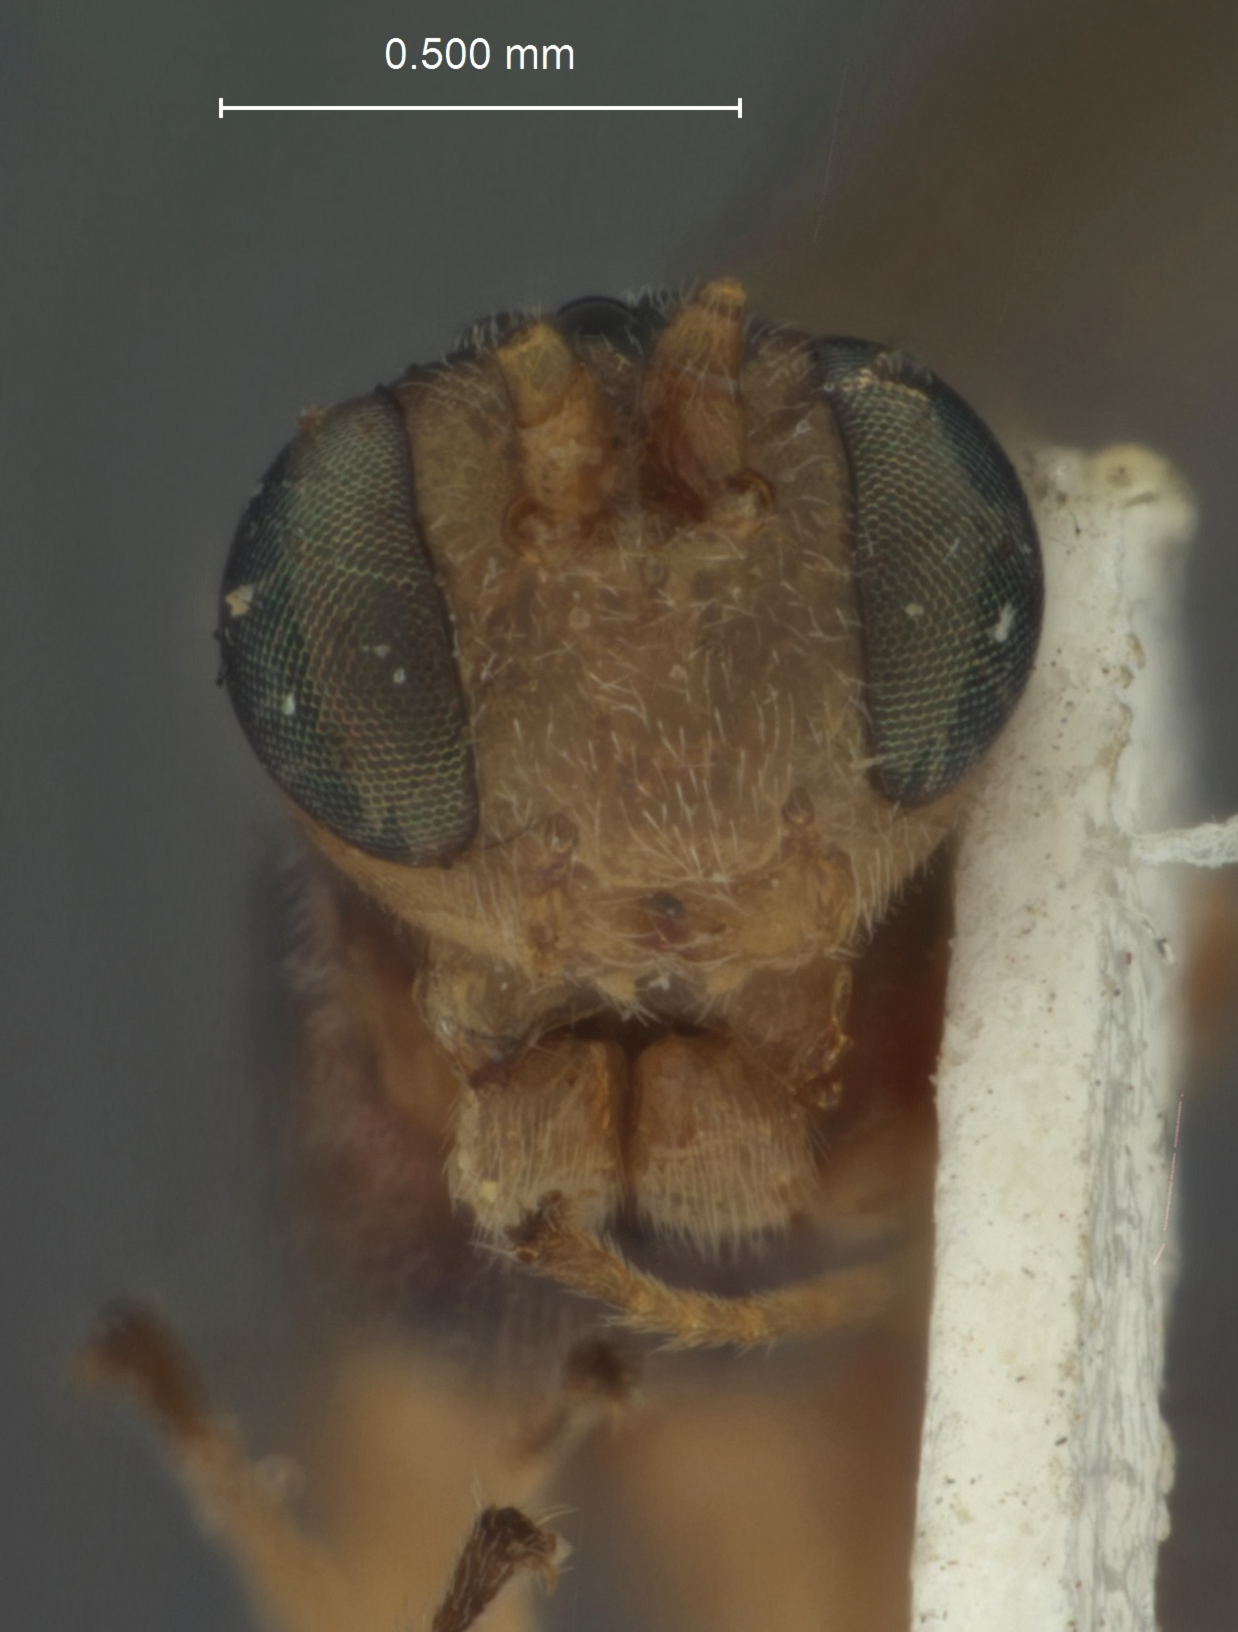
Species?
Thersilochus dorsalis
